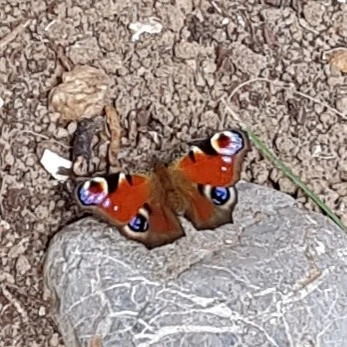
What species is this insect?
Aglais io
